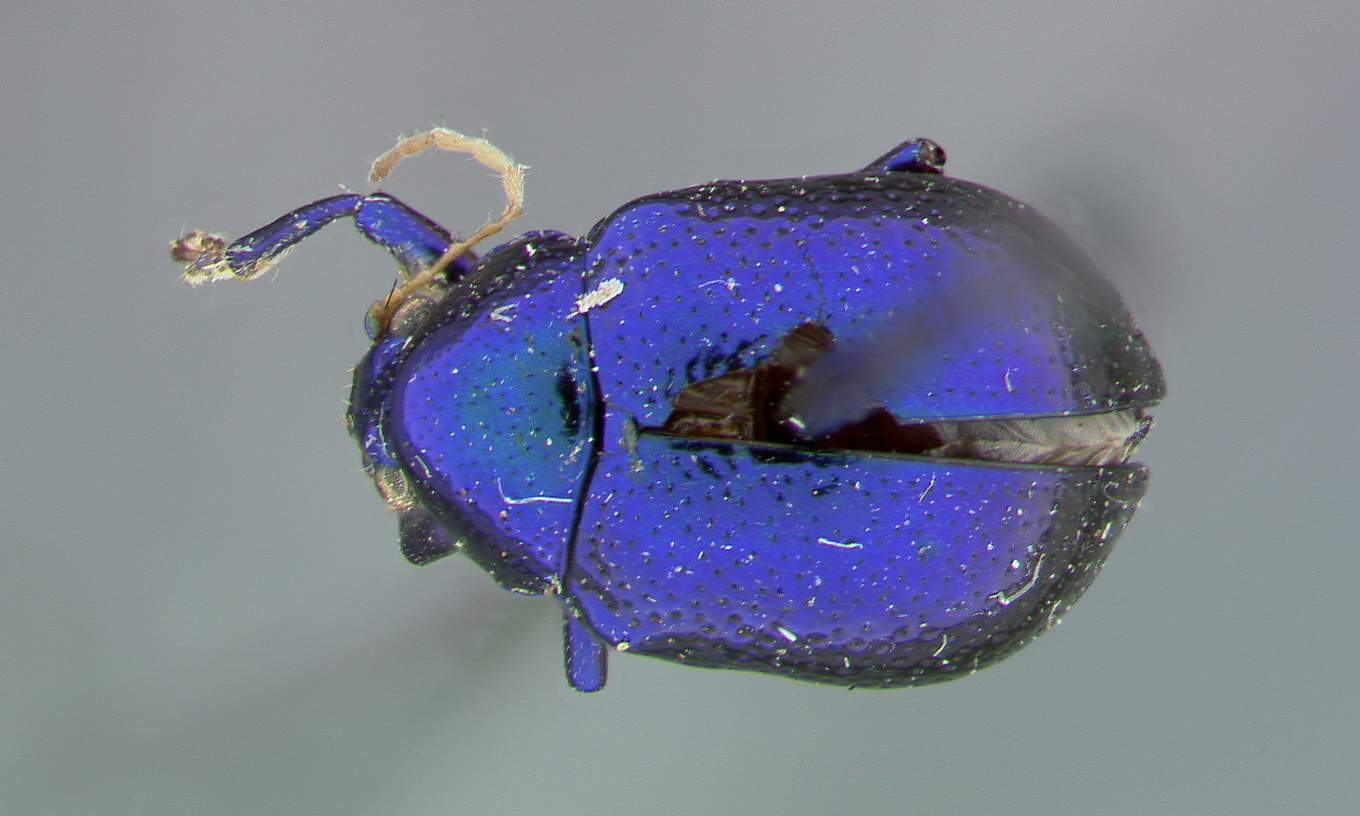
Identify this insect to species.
Colaspis barberi
